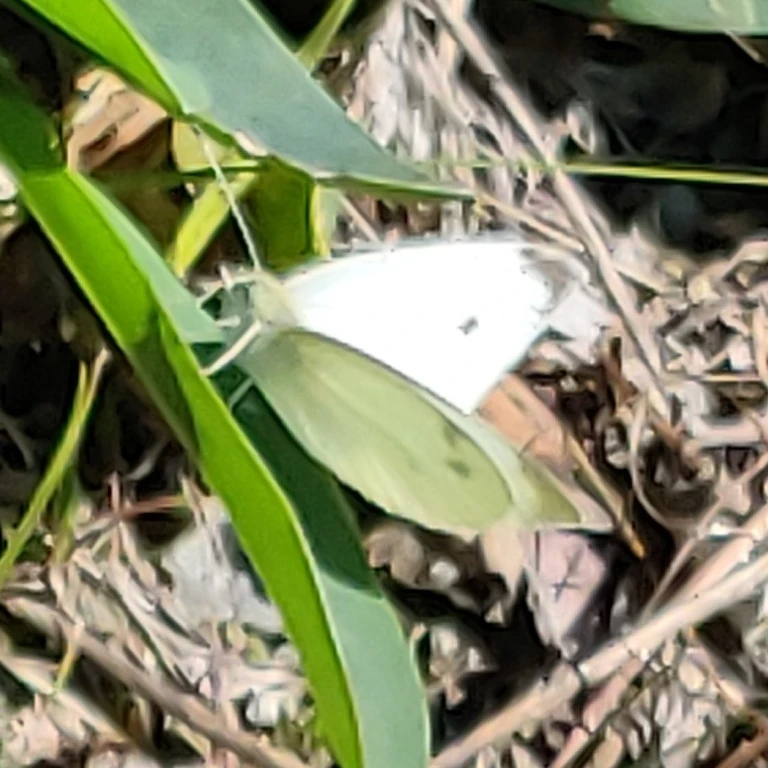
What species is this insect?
Pieris rapae
